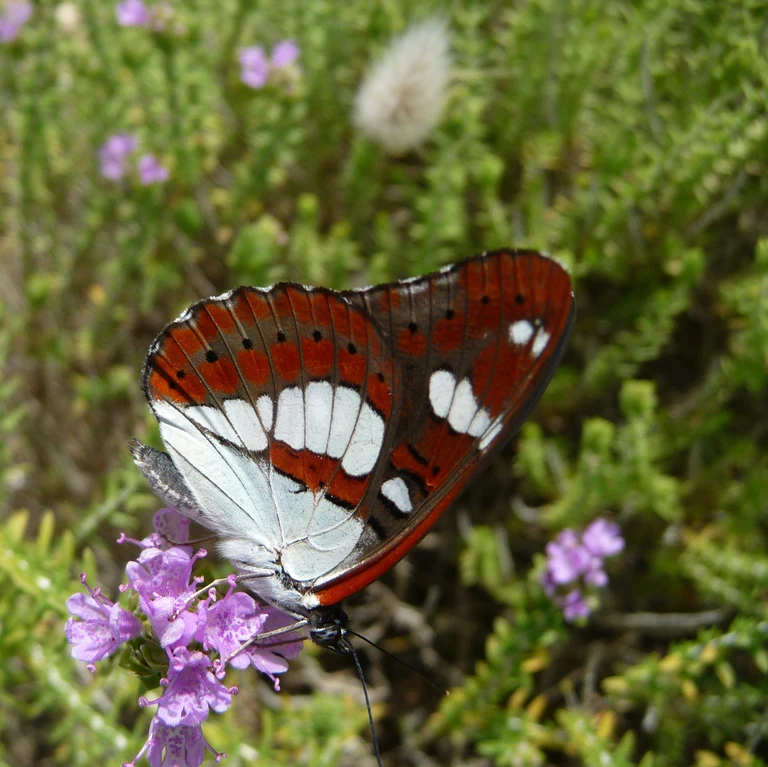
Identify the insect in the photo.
Limenitis reducta
